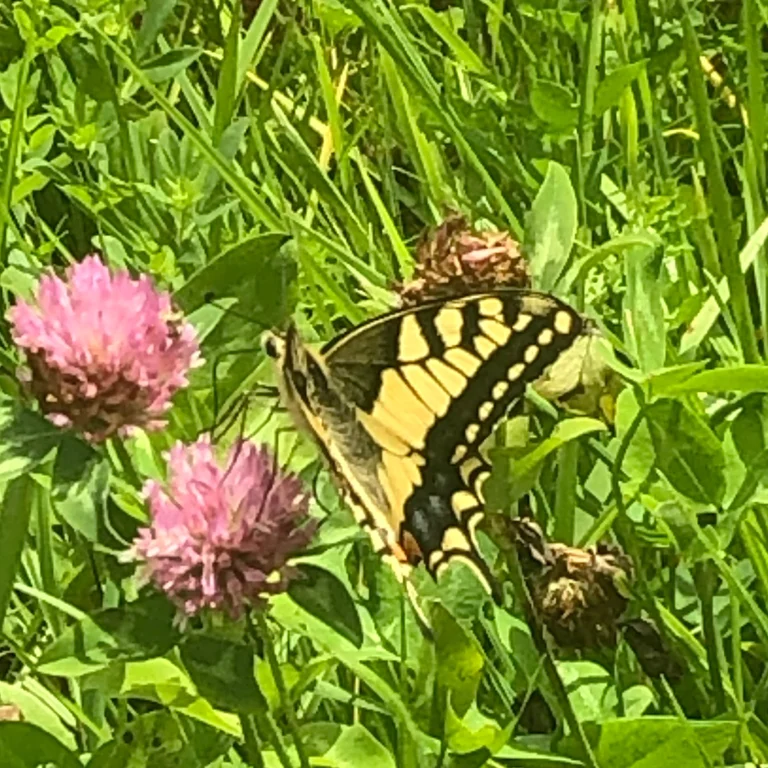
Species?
Papilio machaon
